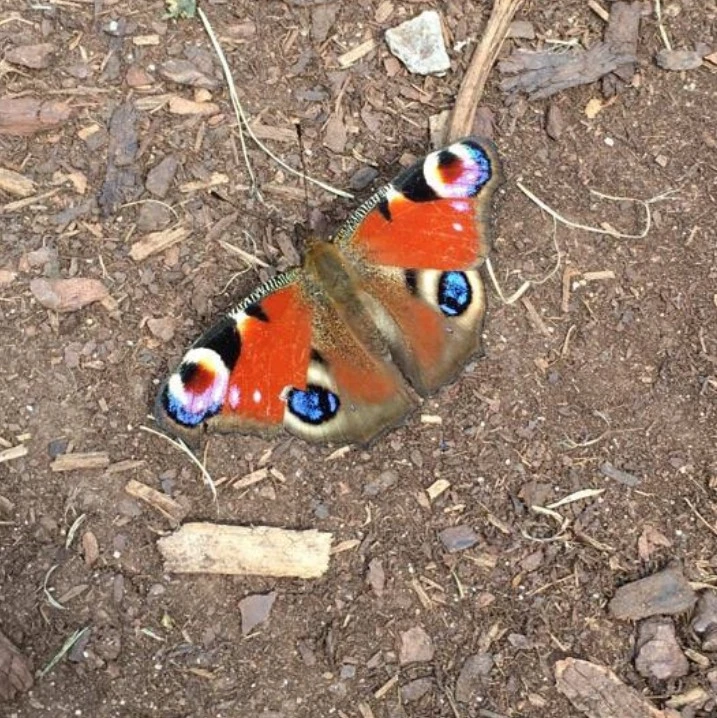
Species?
Aglais io
